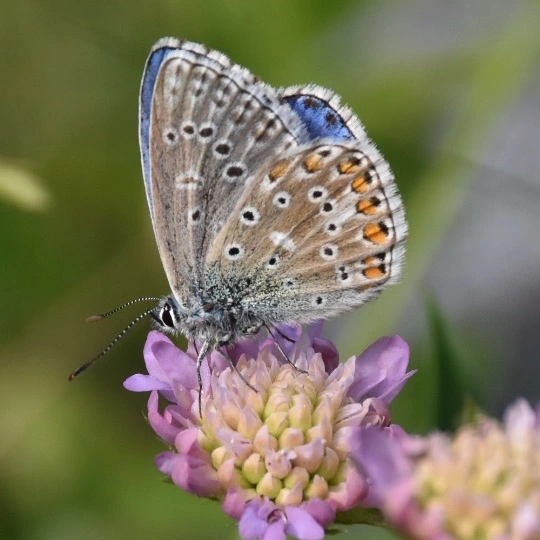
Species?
Lysandra bellargus
